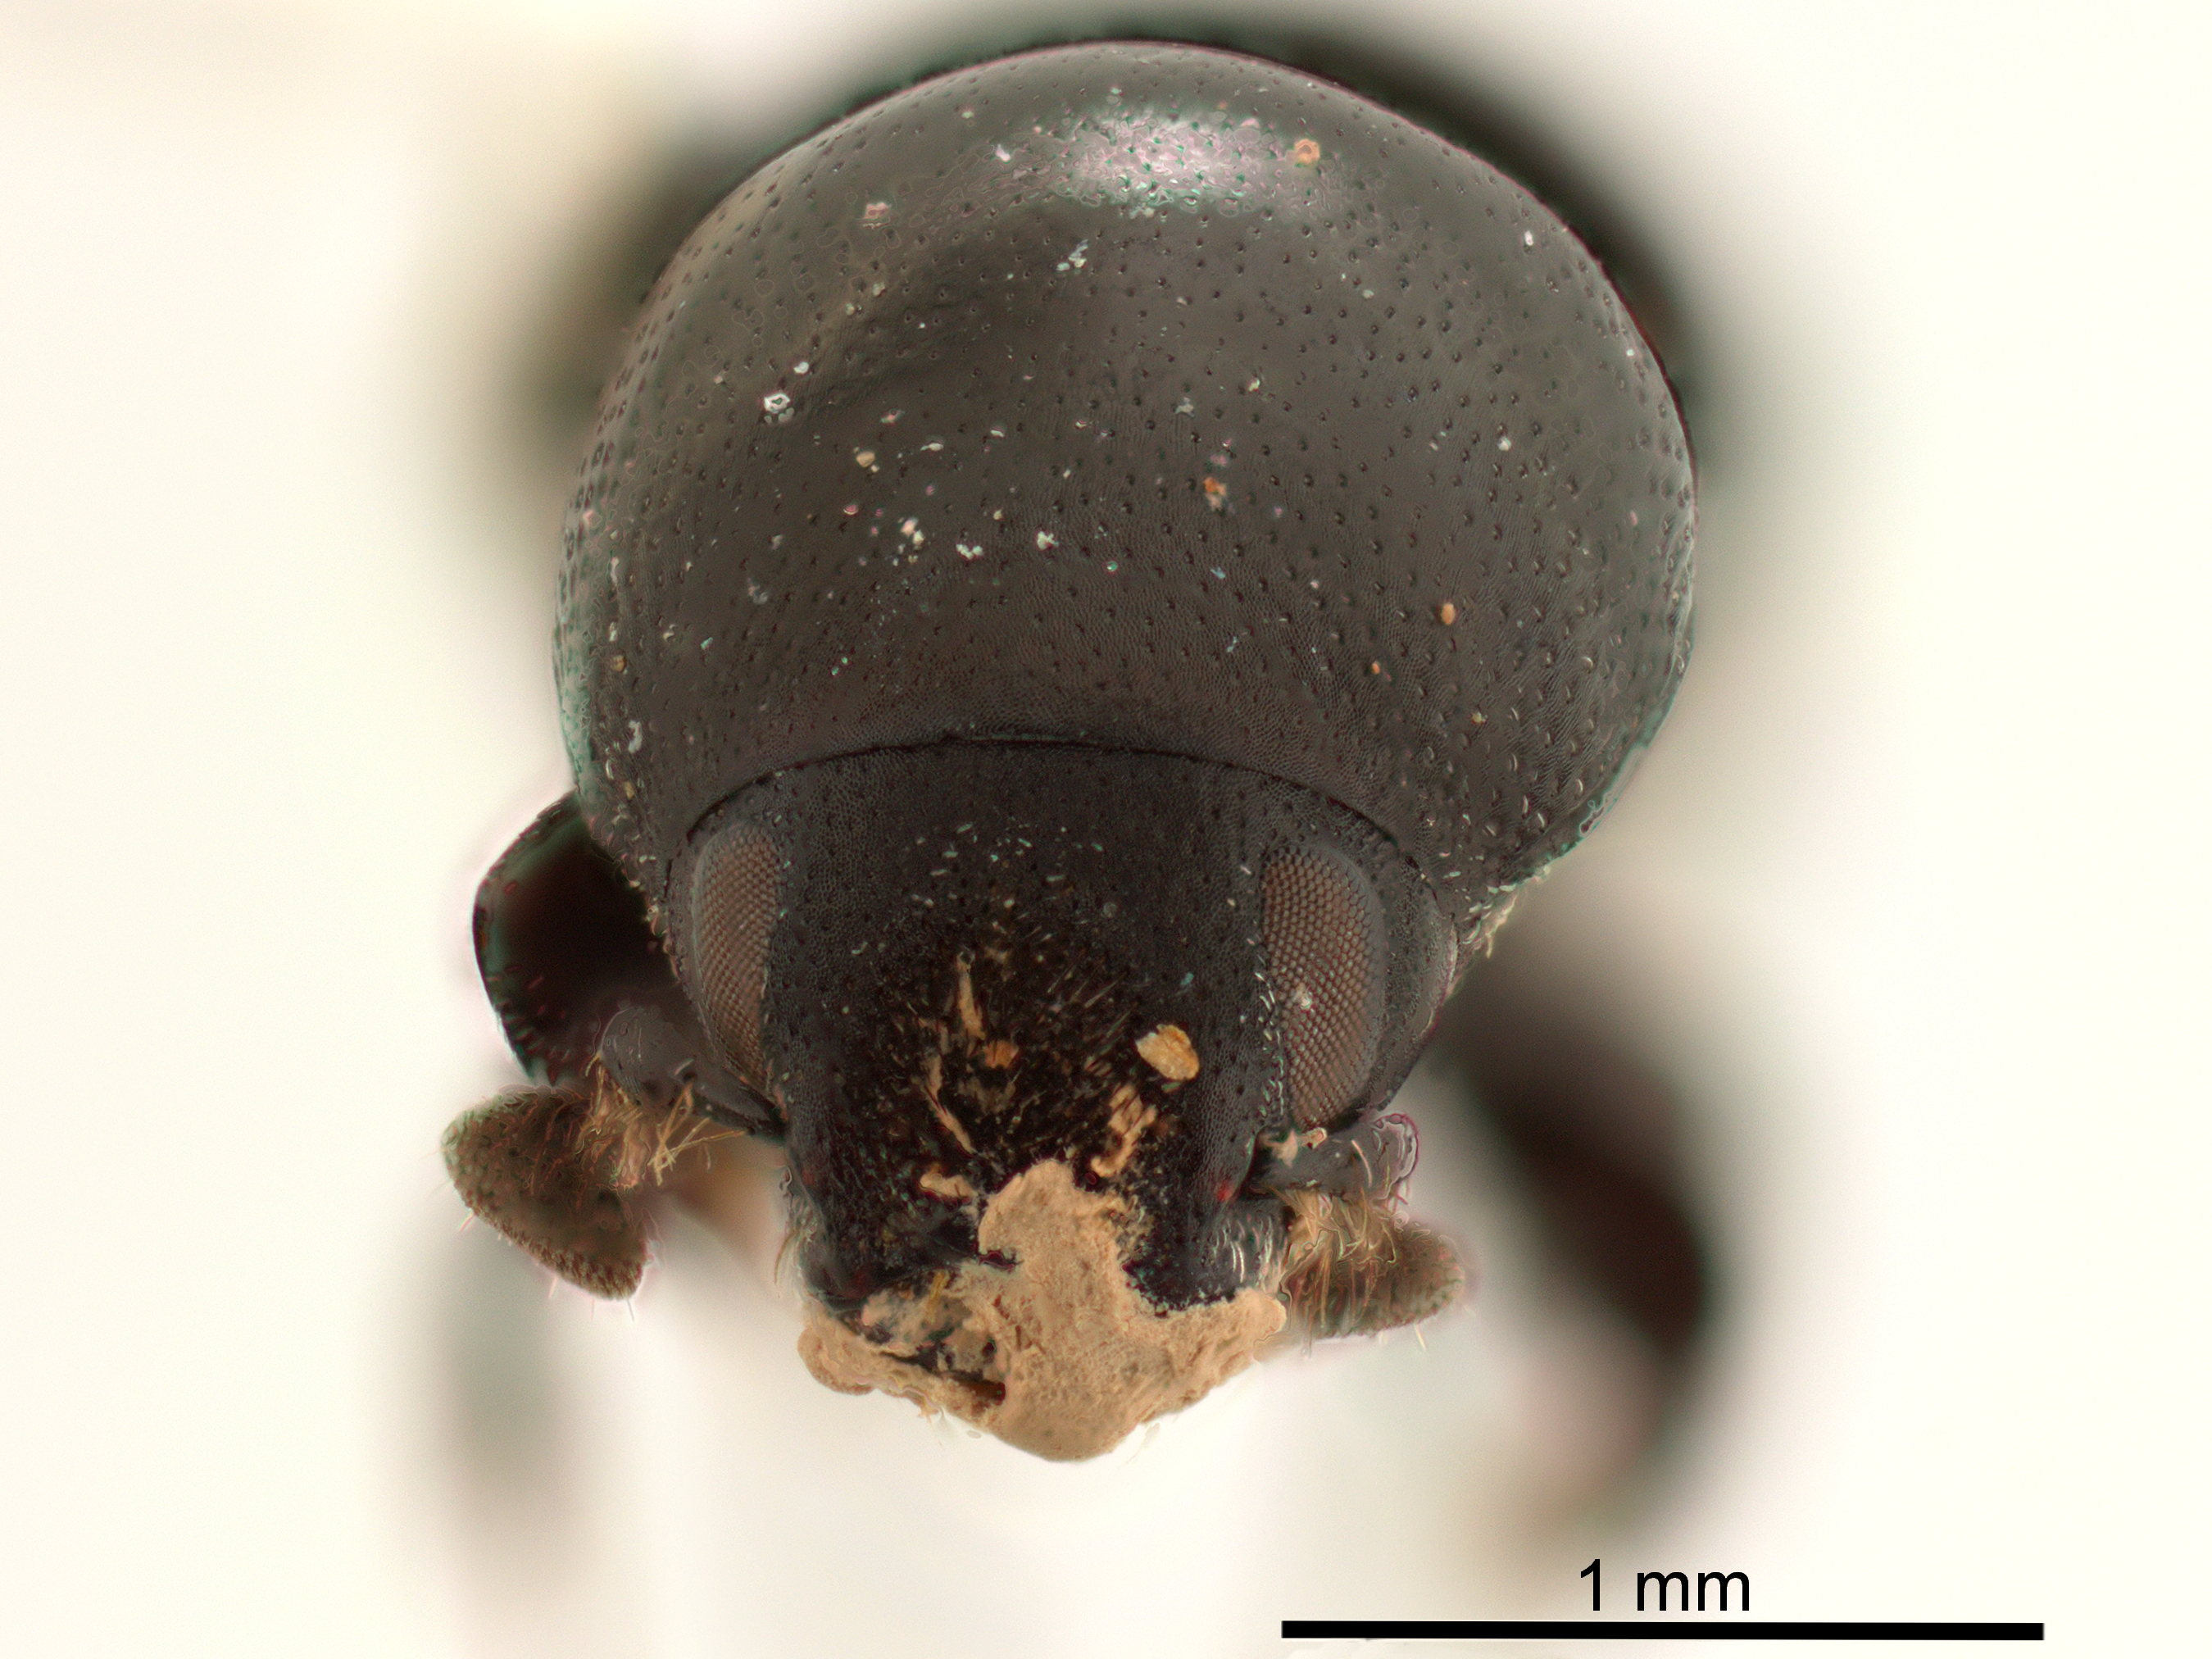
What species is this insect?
Ceratolepis insignis
